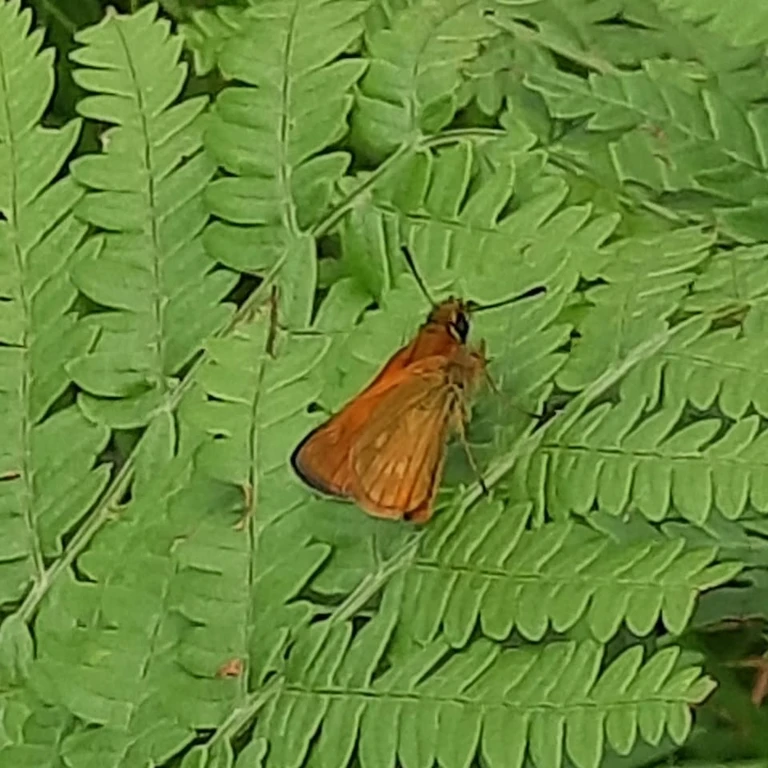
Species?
Ochlodes sylvanus (also Ochlodes venata)
